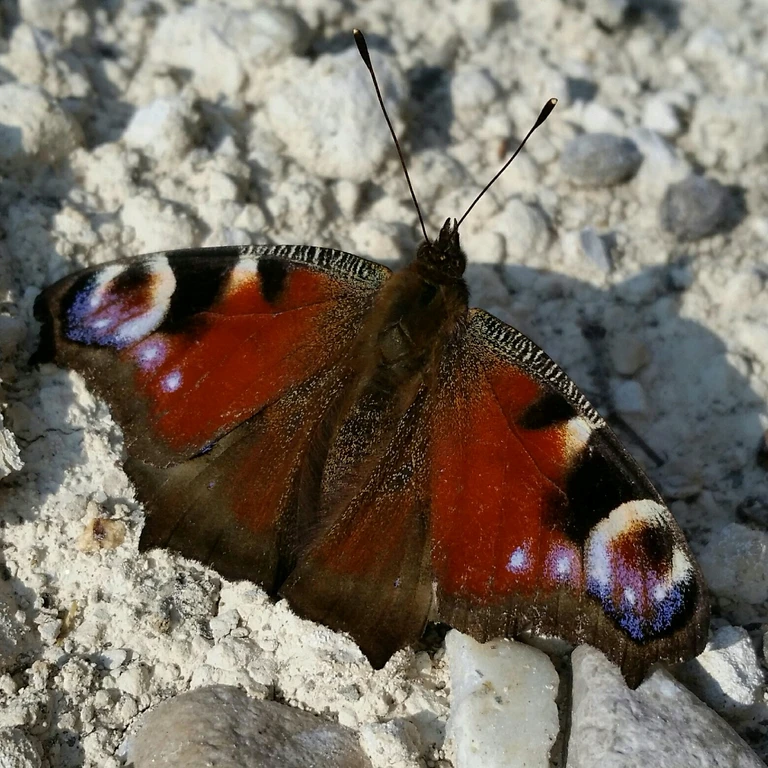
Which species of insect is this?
Aglais io
